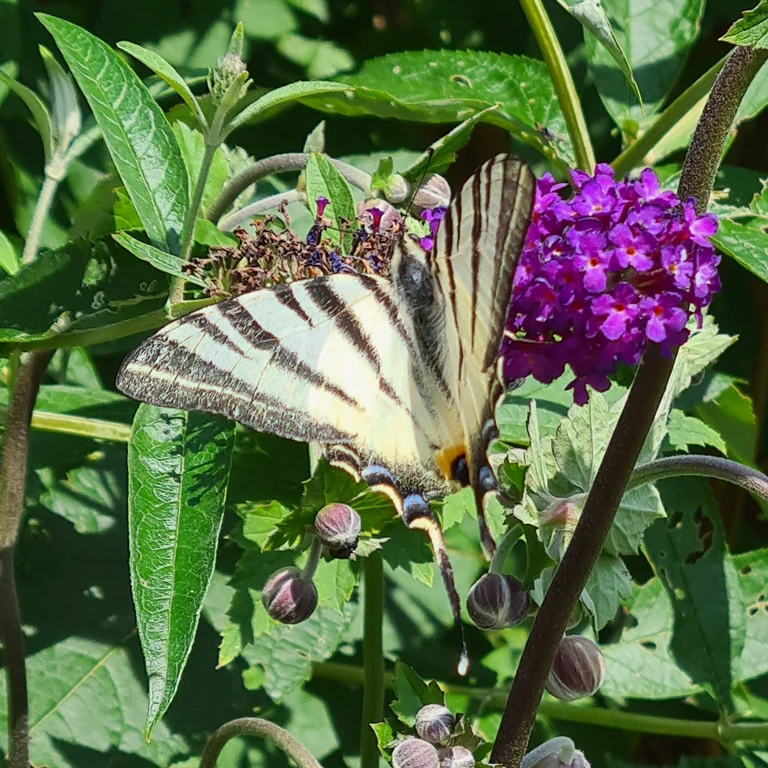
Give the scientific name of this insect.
Iphiclides podalirius
